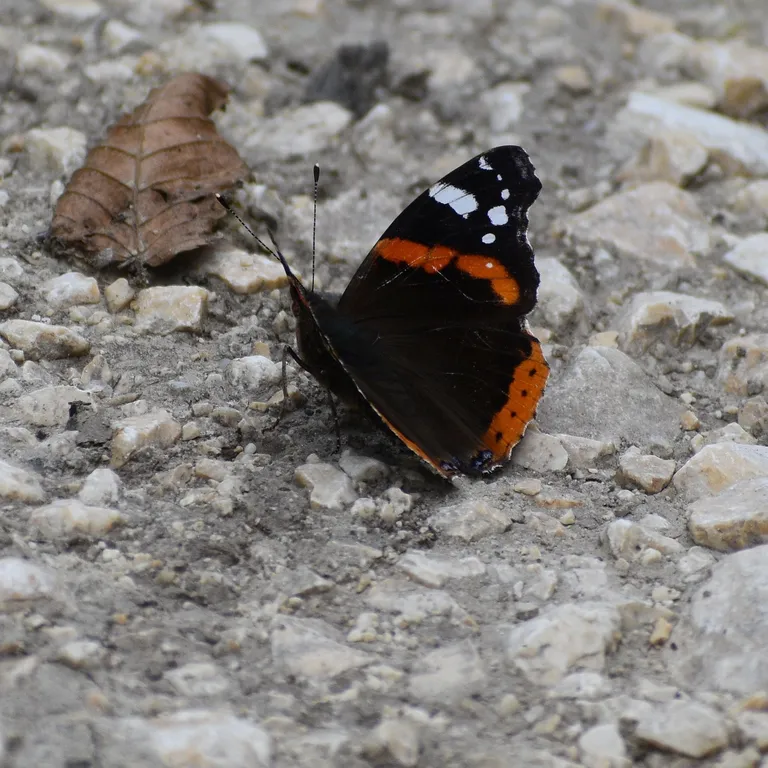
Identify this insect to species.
Vanessa atalanta
